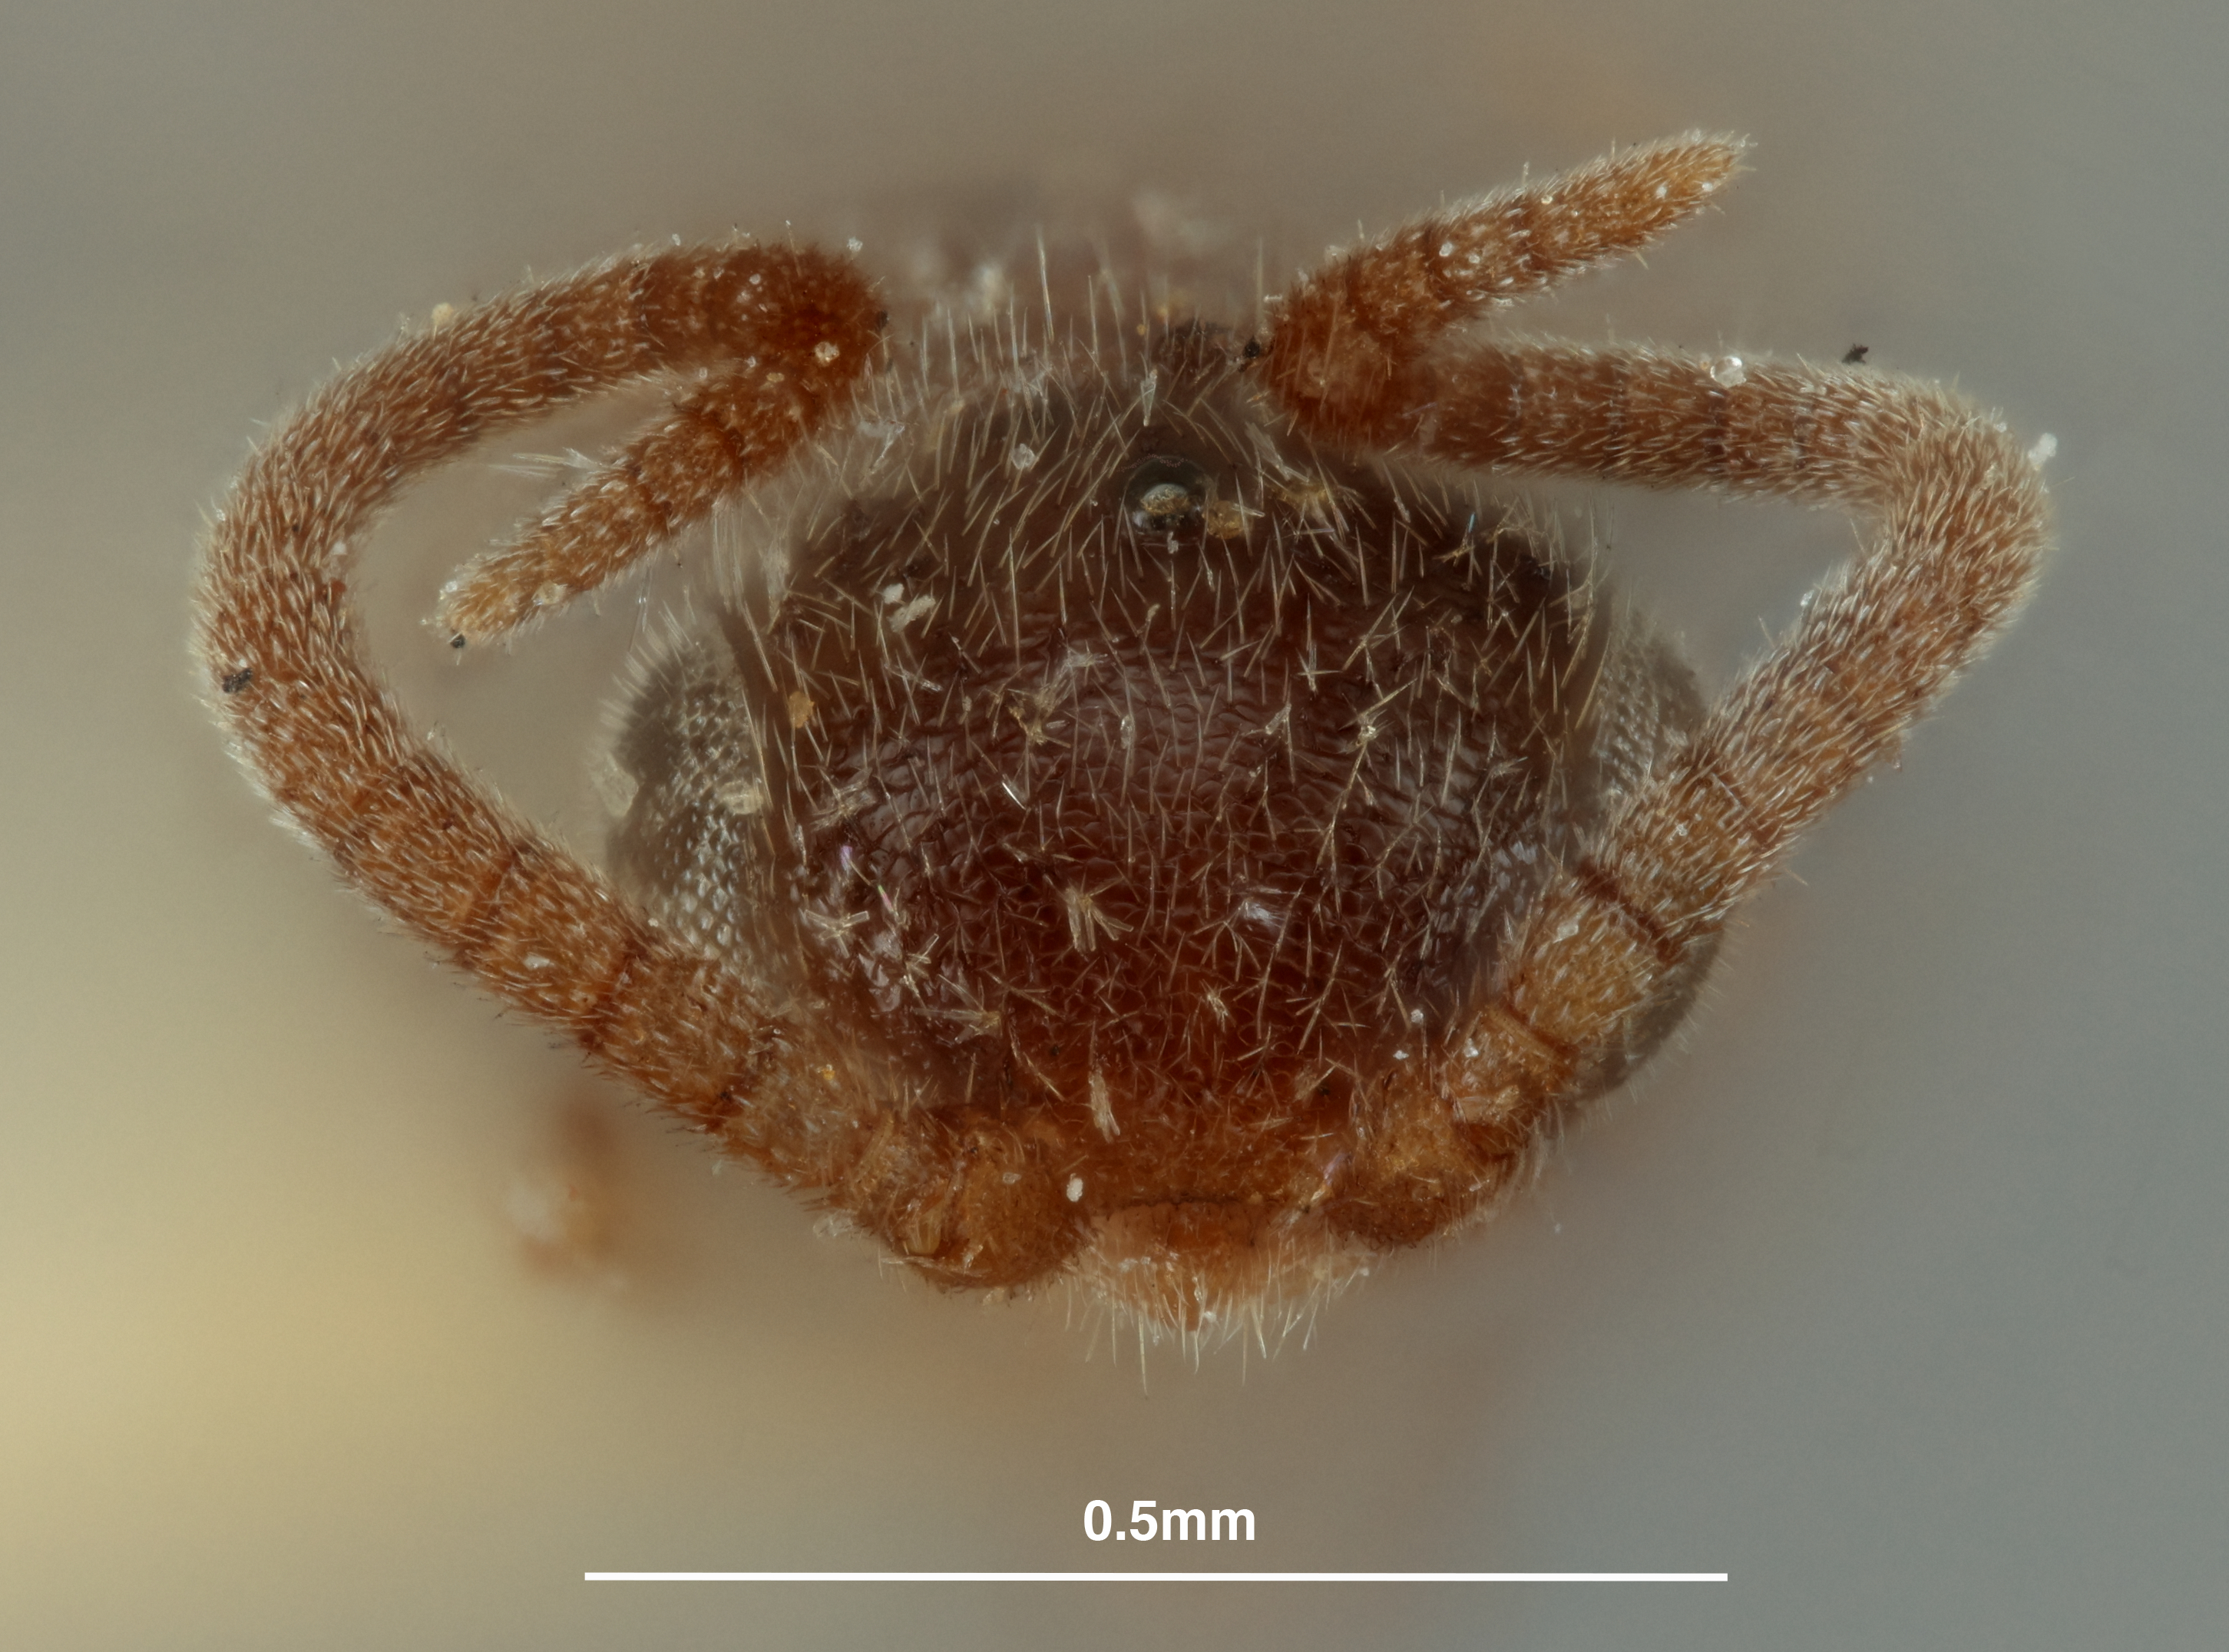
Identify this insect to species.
Probethylus schwarzi
